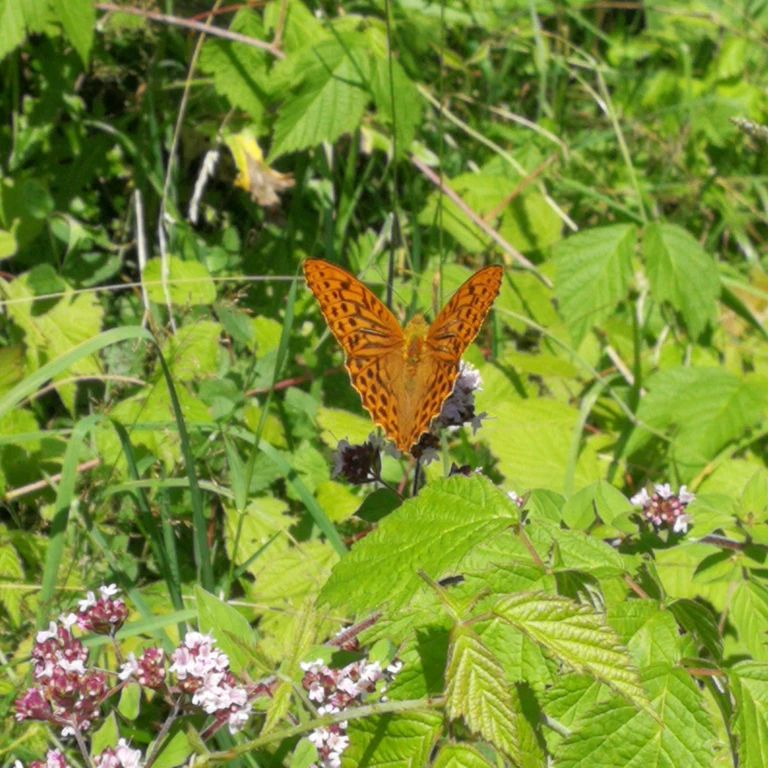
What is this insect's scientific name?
Argynnis paphia
